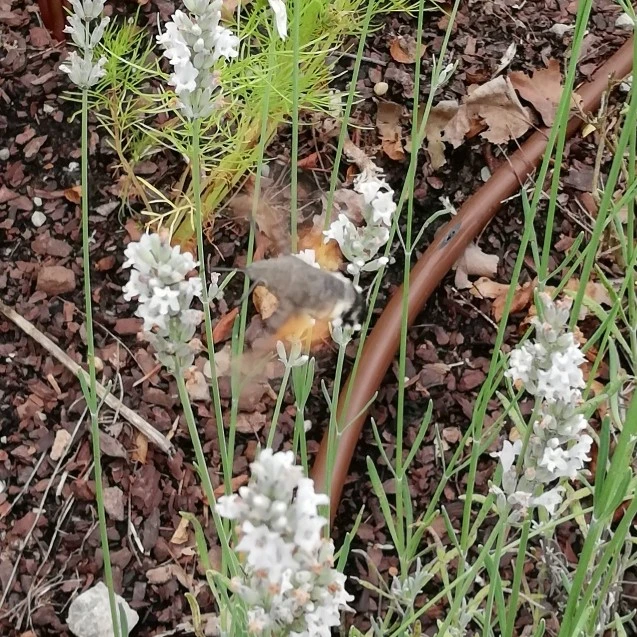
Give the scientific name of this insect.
Macroglossum stellatarum
